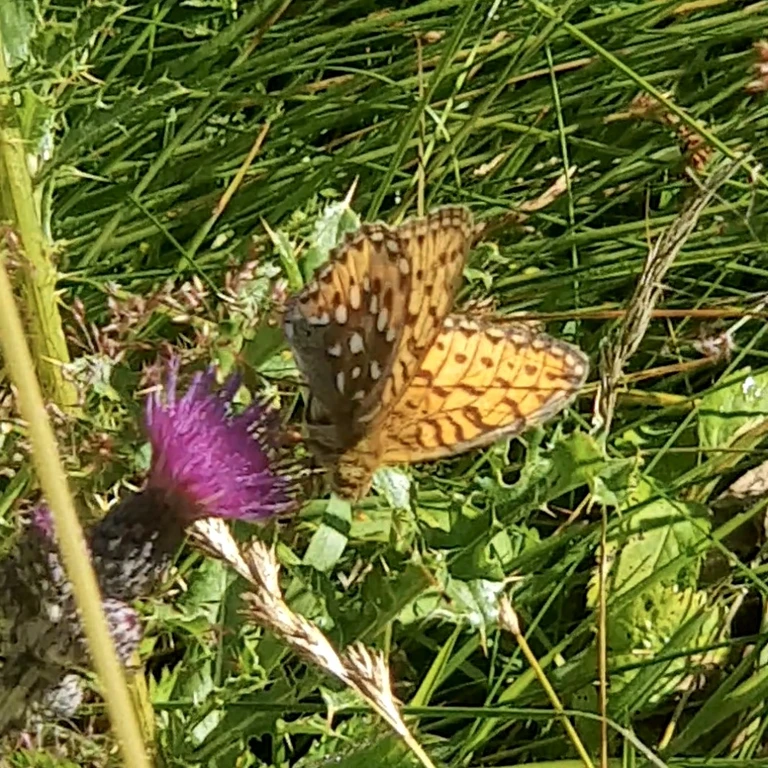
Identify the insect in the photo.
Speyeria aglaja
